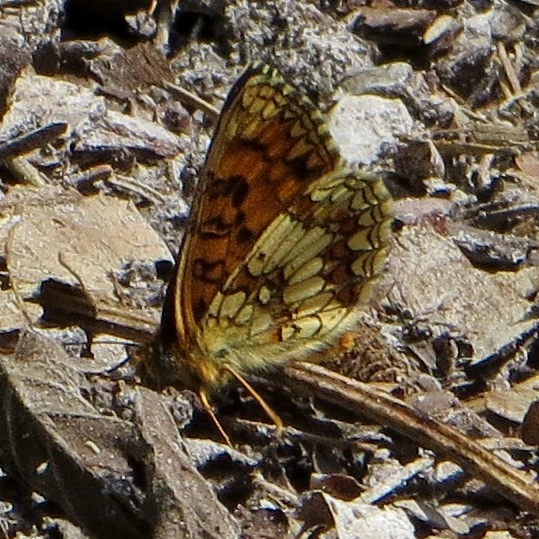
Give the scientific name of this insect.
Melitaea athalia
